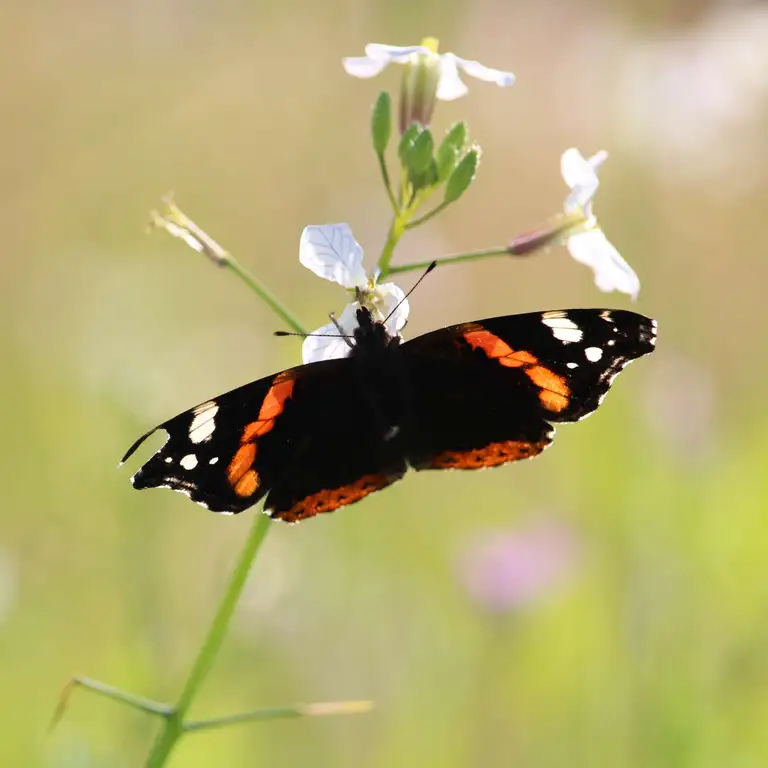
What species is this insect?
Vanessa atalanta
